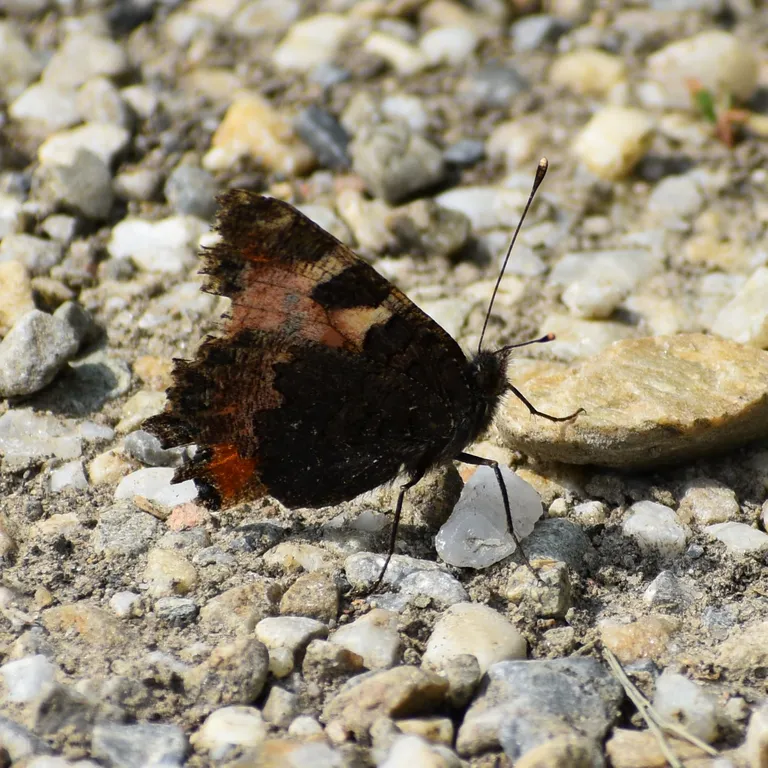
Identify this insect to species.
Aglais urticae
